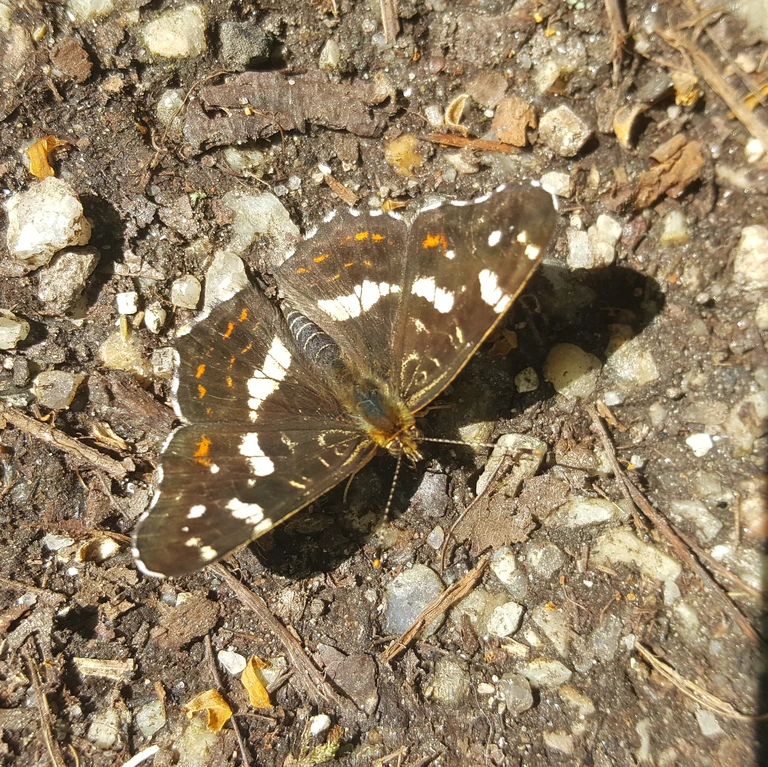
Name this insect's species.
Araschnia levana
